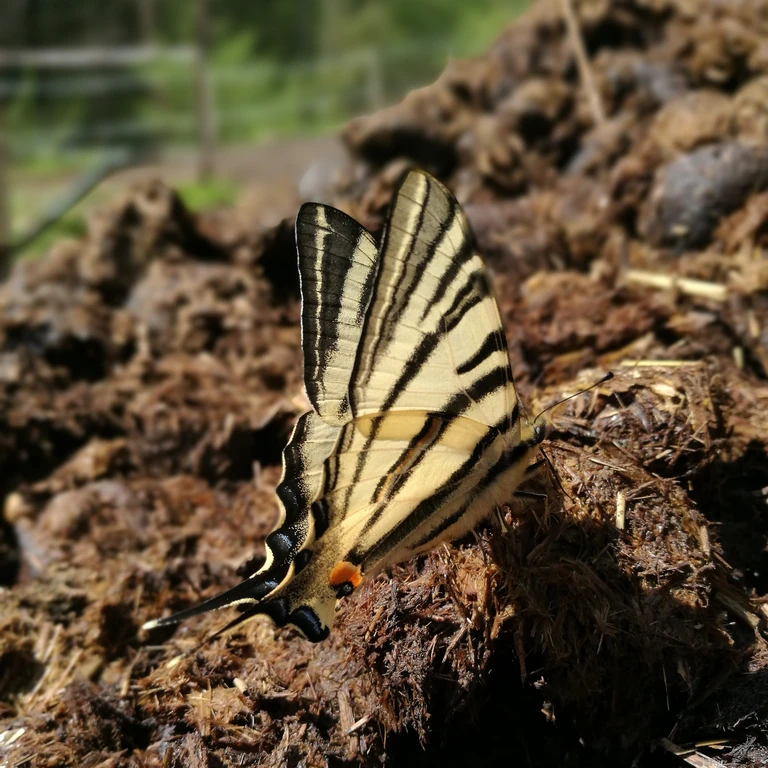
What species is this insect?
Iphiclides podalirius
